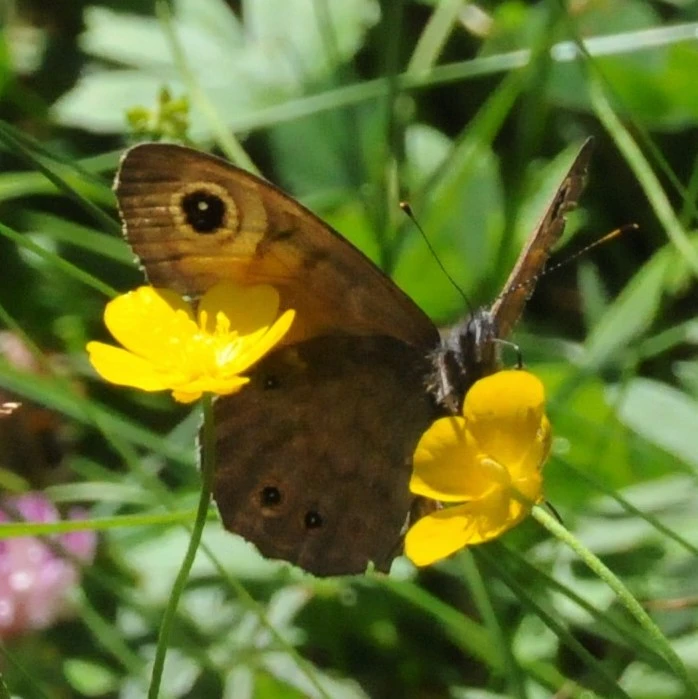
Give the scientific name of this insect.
Lasiommata maera (also Pararge maera)
